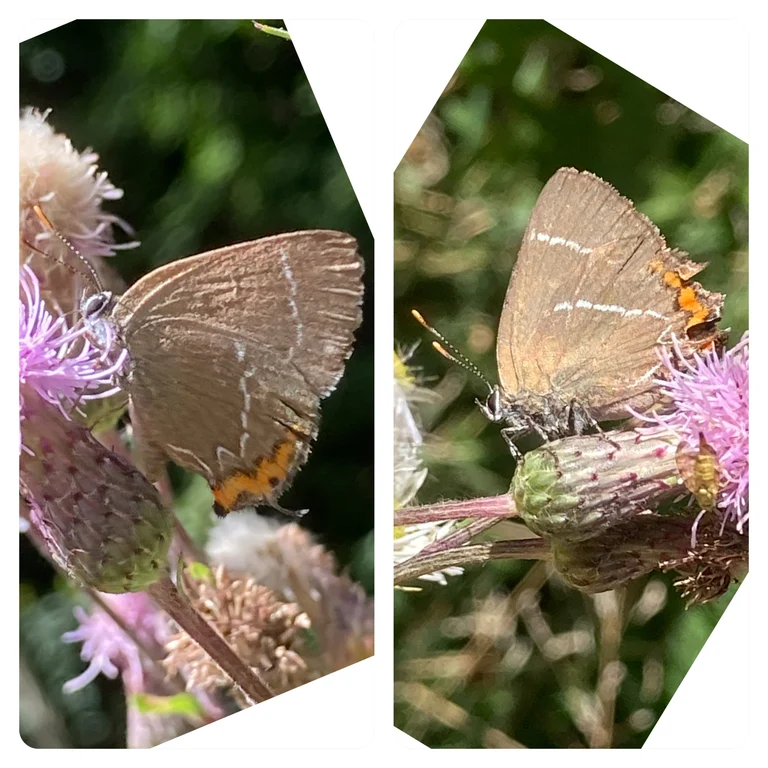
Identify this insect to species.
Satyrium w-album
